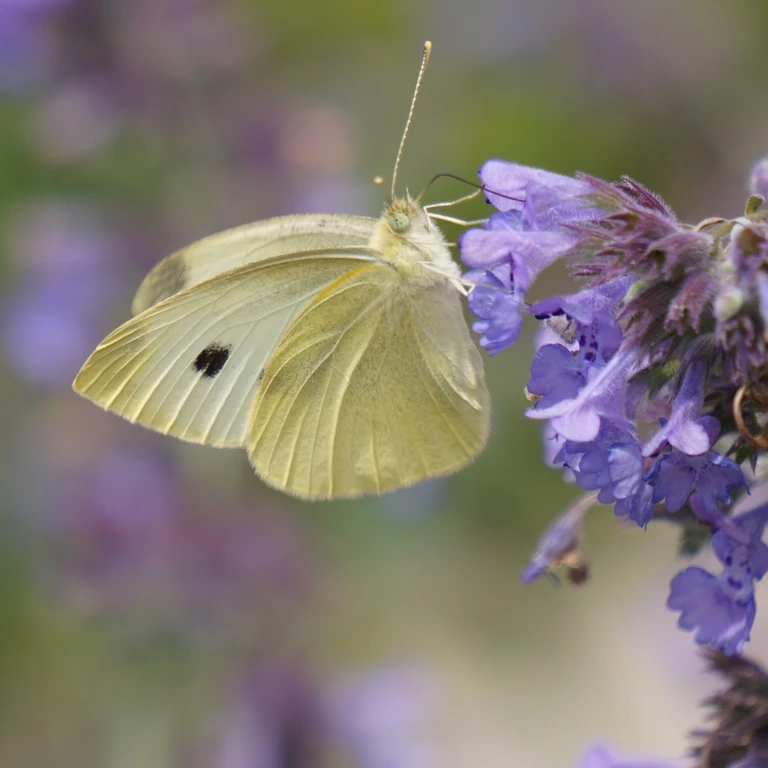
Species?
Pieris rapae
